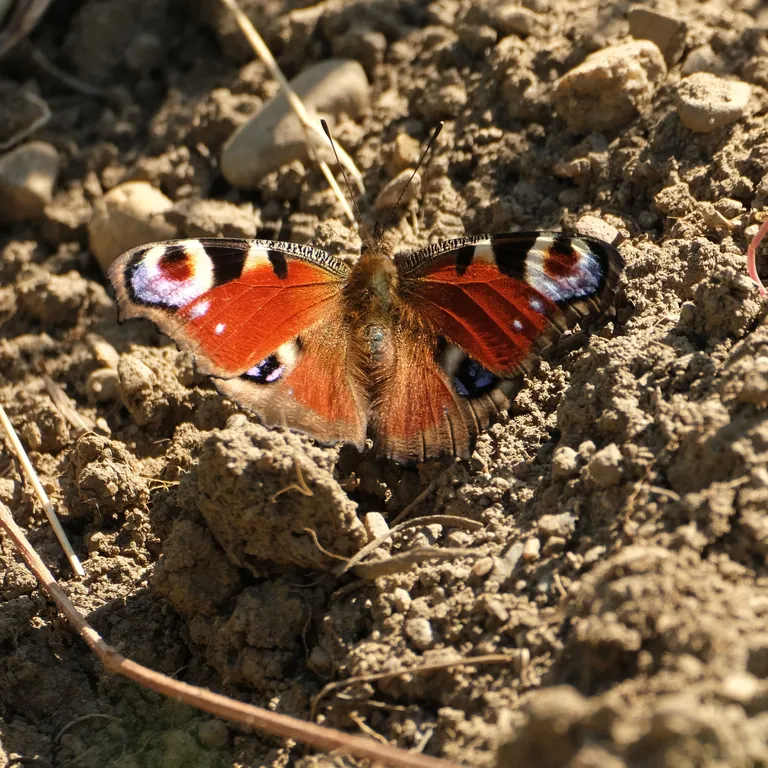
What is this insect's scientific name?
Aglais io
